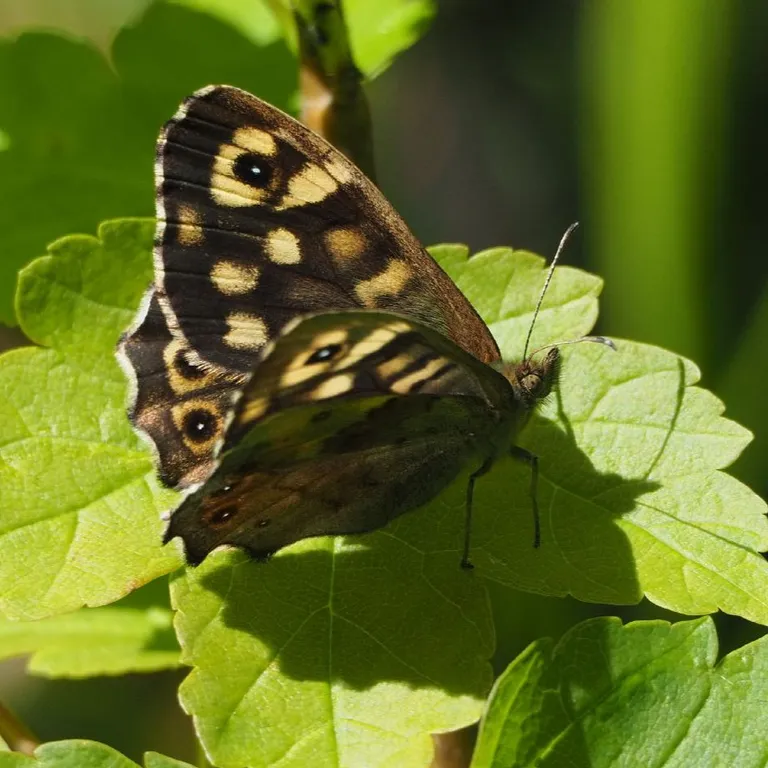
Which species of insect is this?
Pararge aegeria
